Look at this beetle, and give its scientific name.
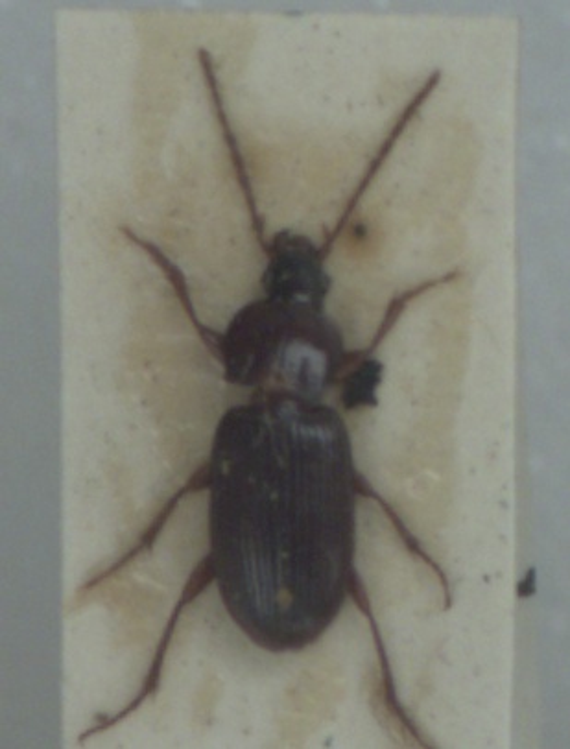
Pedius longicollis
